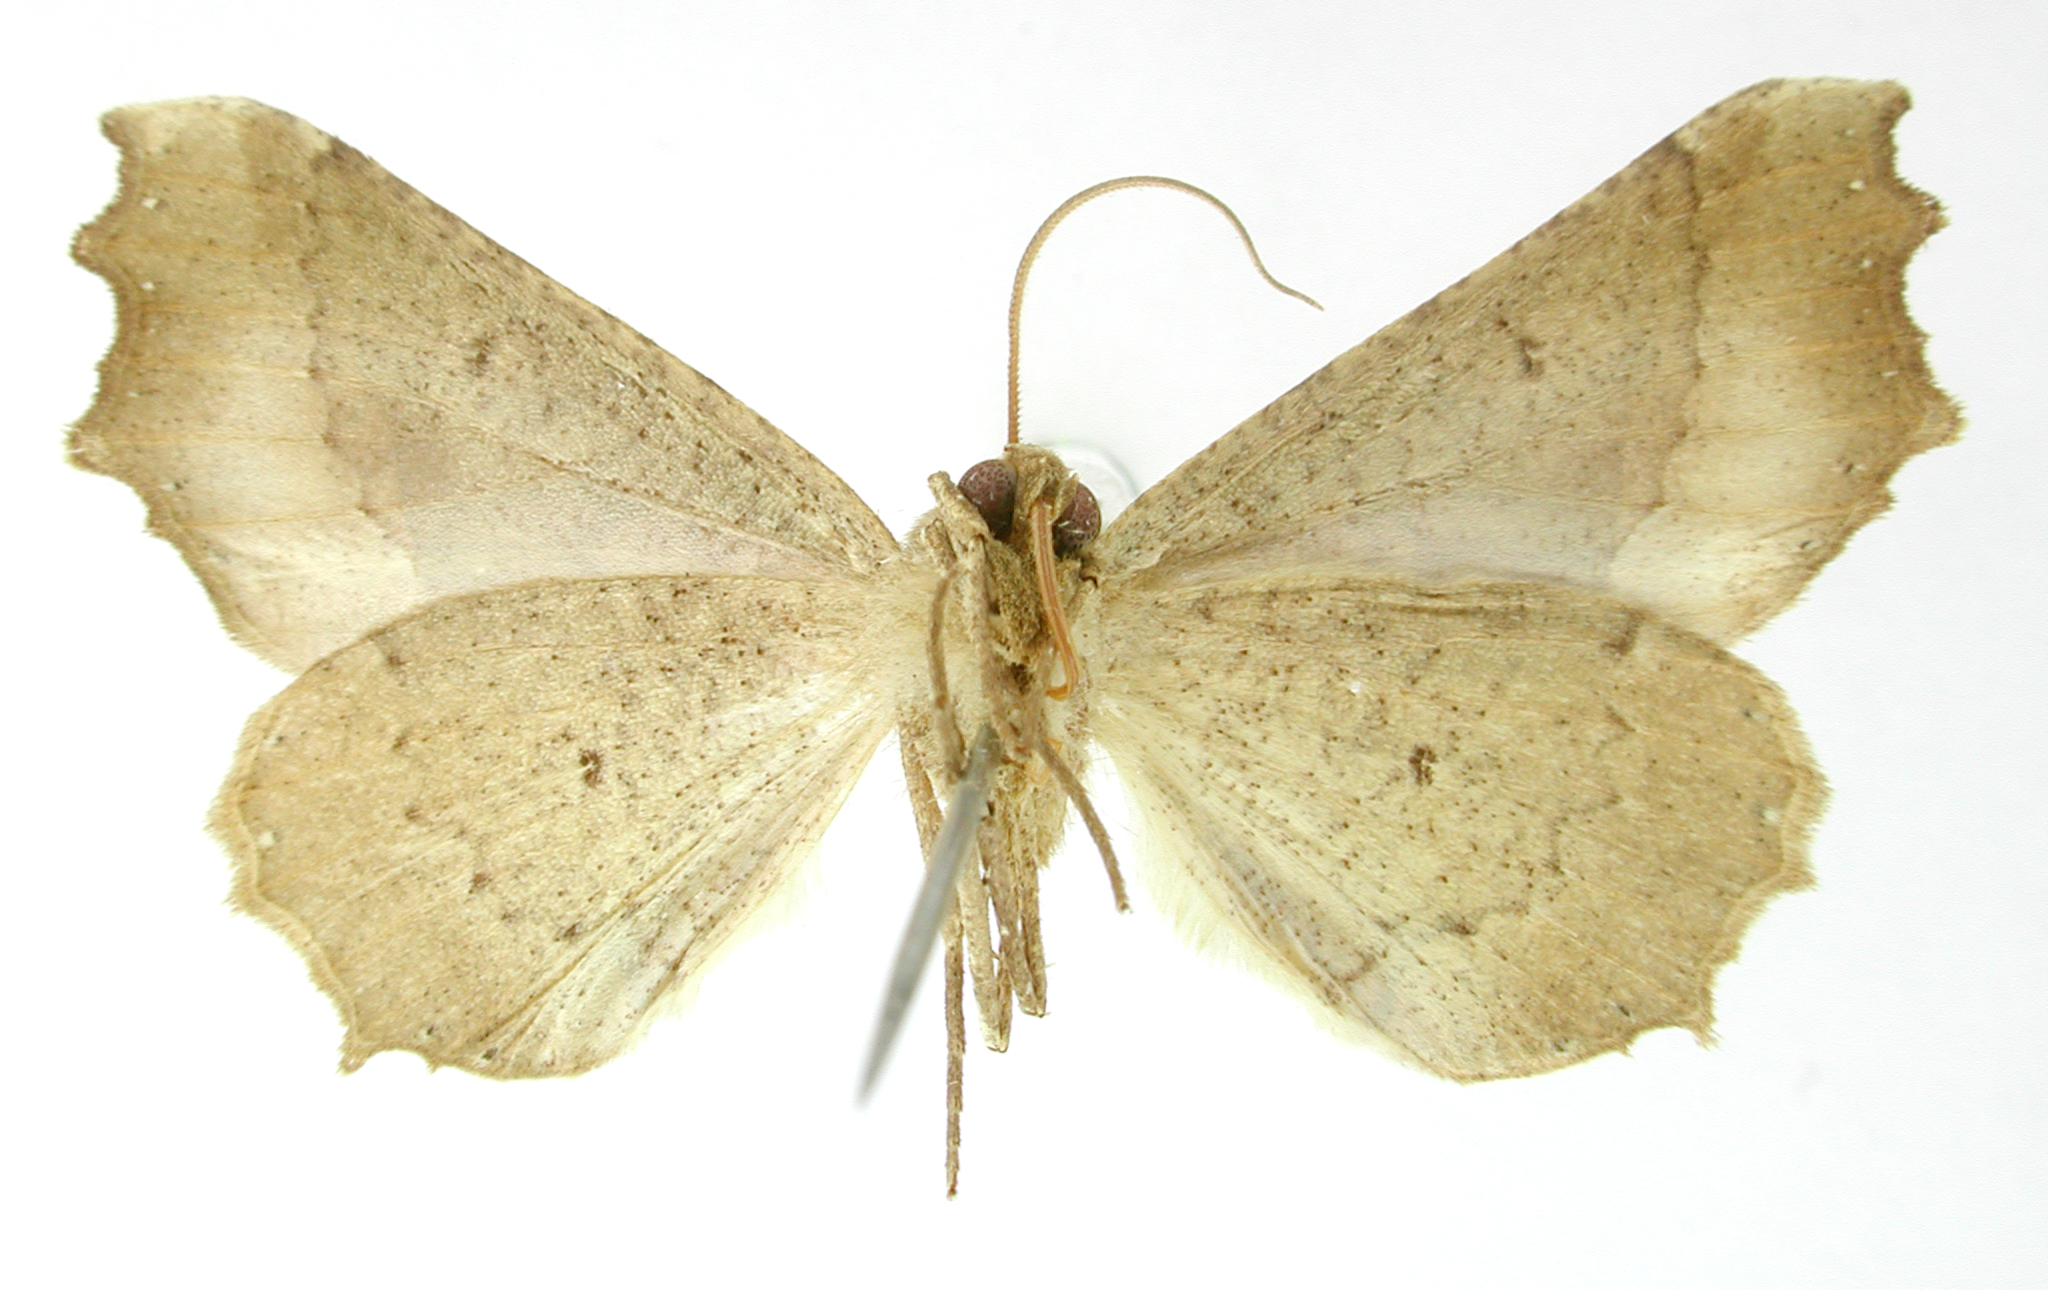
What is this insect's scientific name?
Pero chanchamaya
